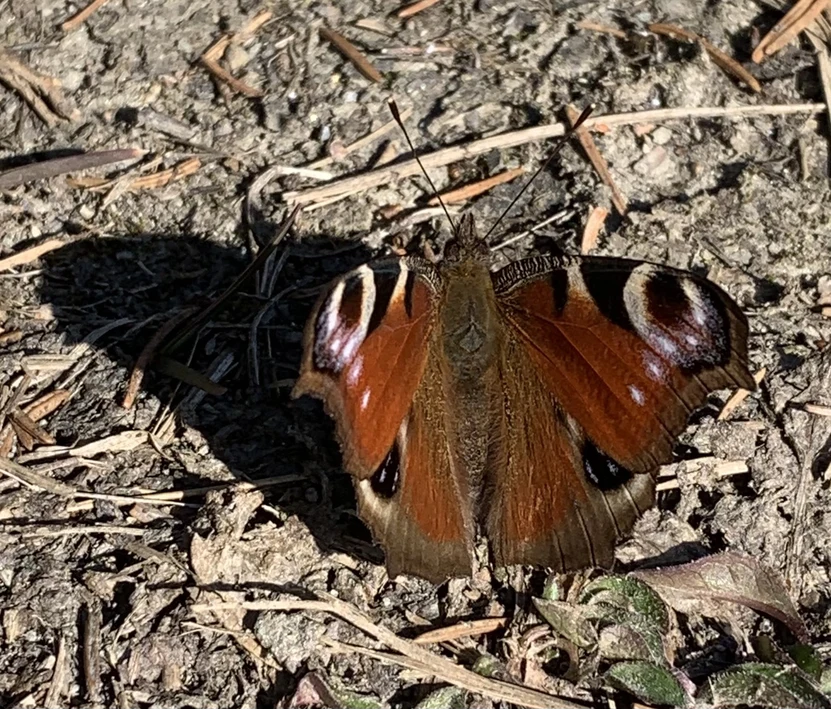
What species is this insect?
Aglais io
